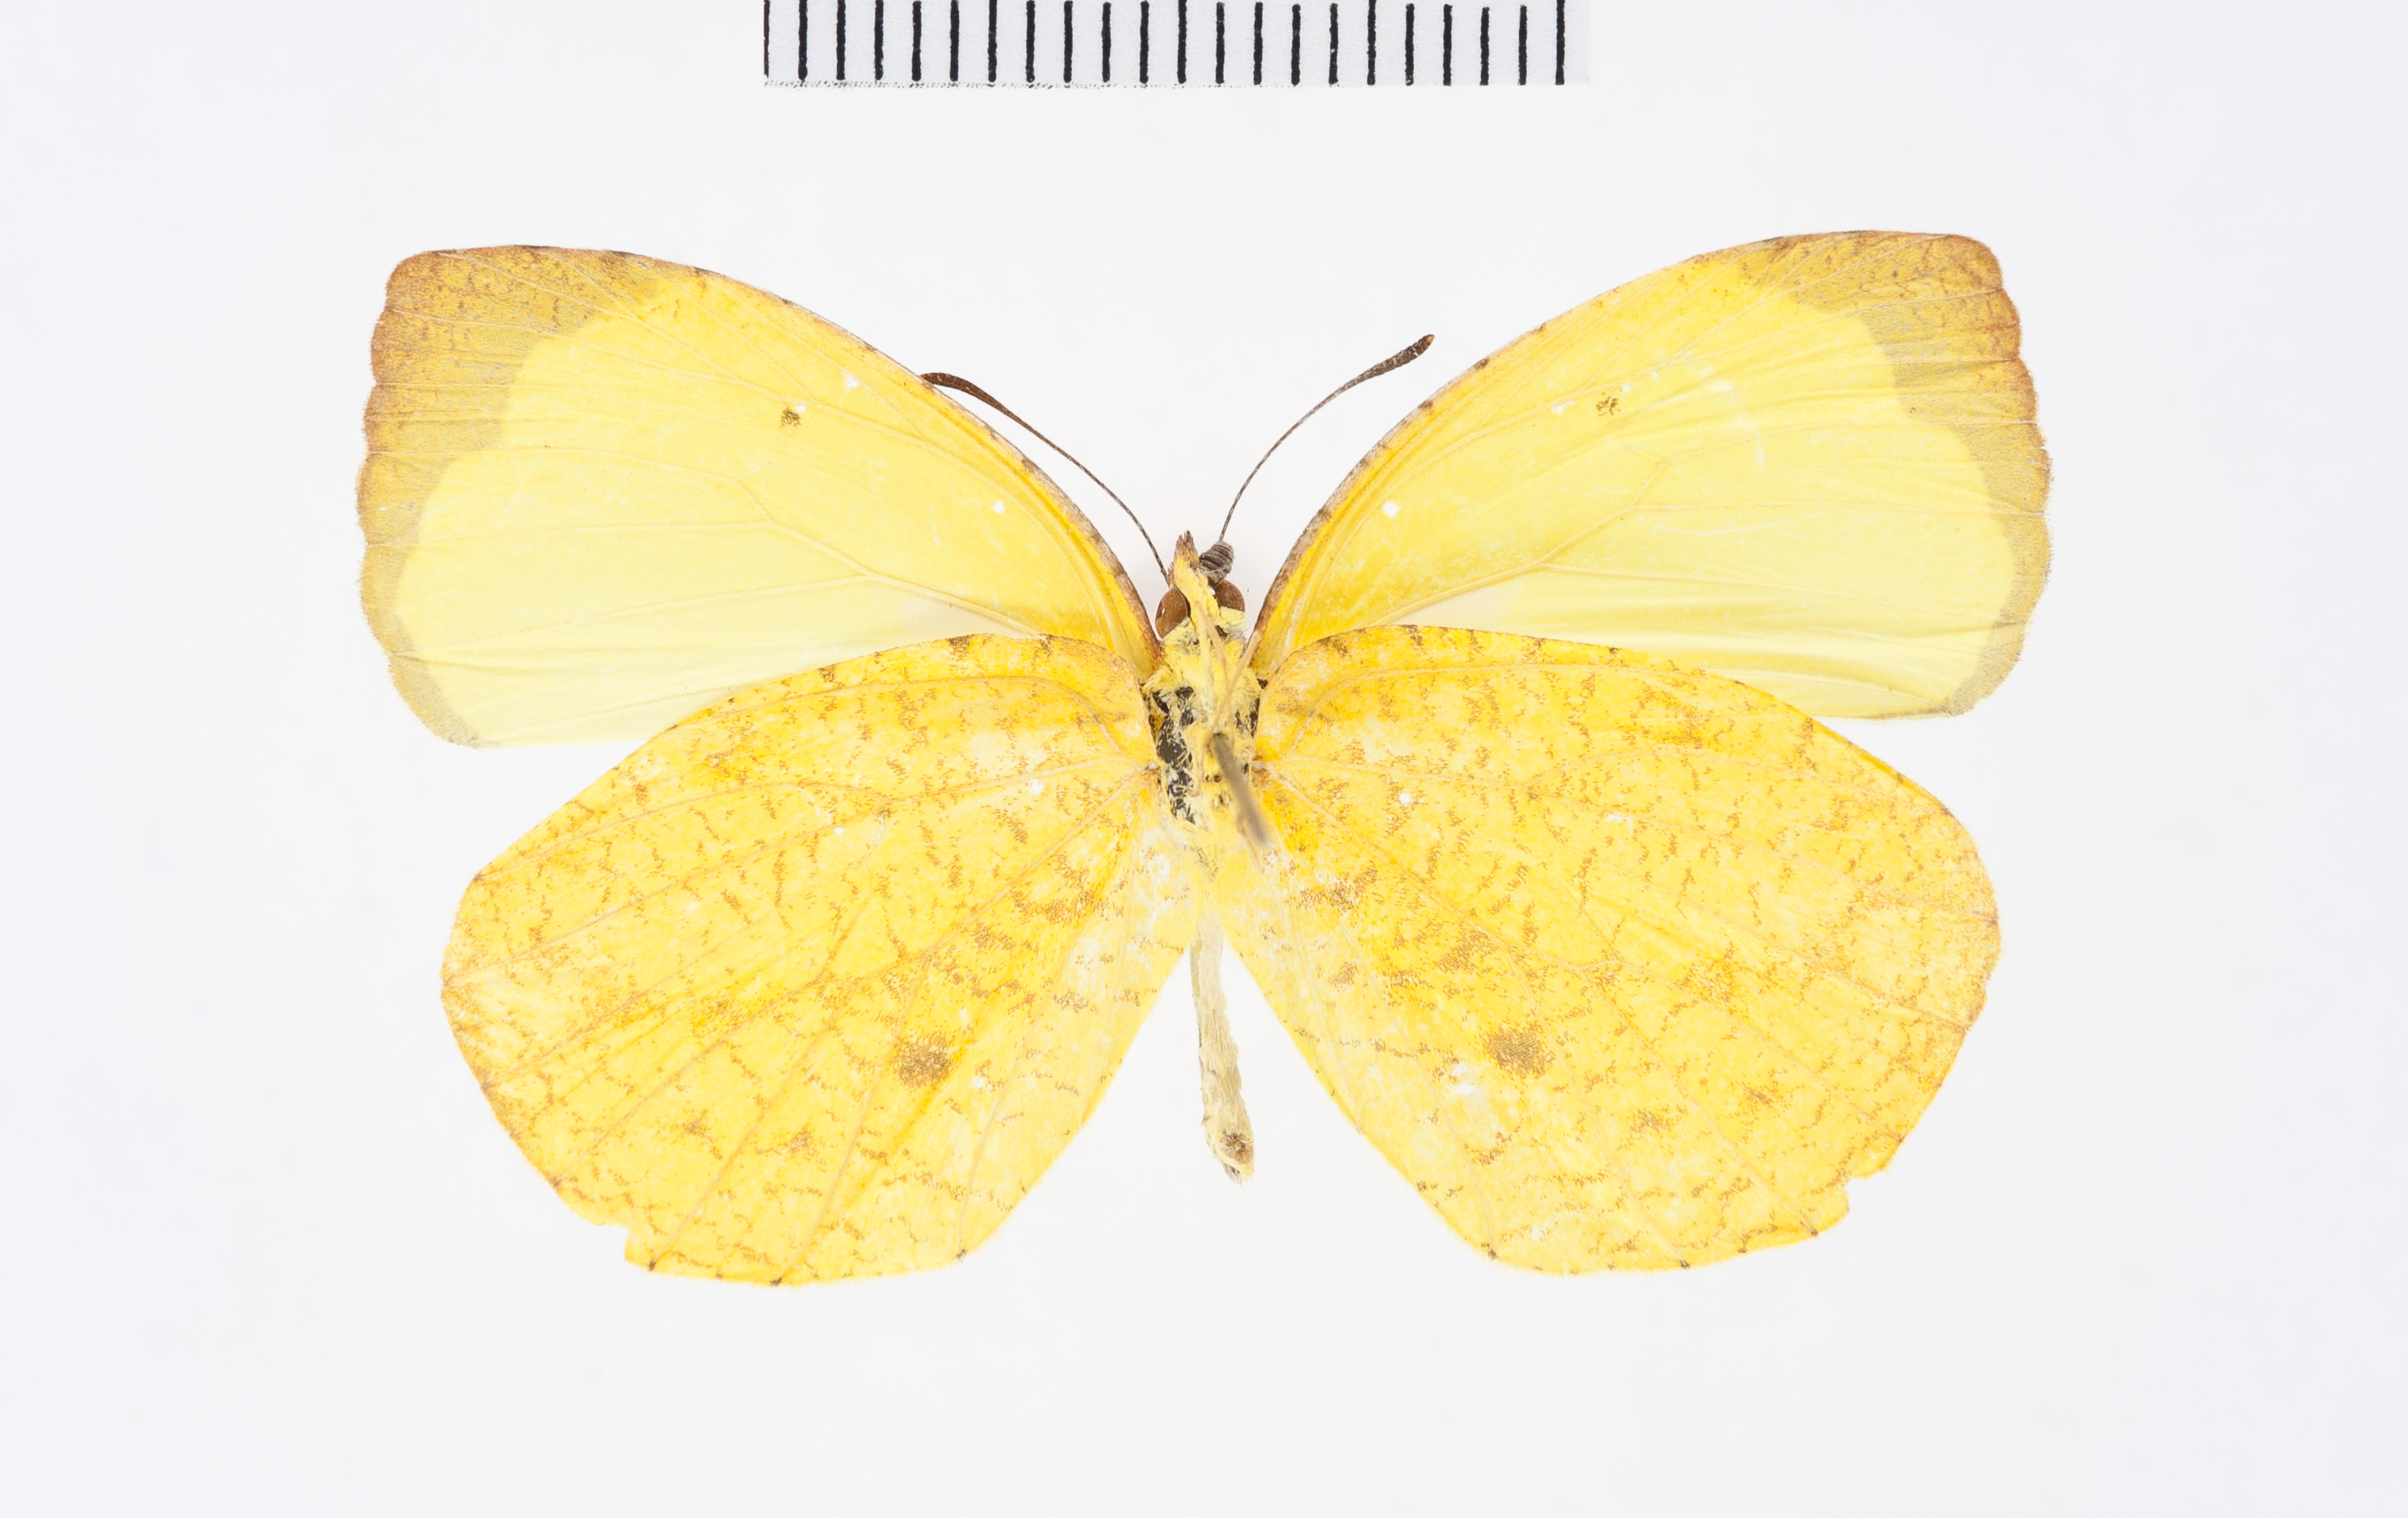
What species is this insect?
Eurema fabiola
